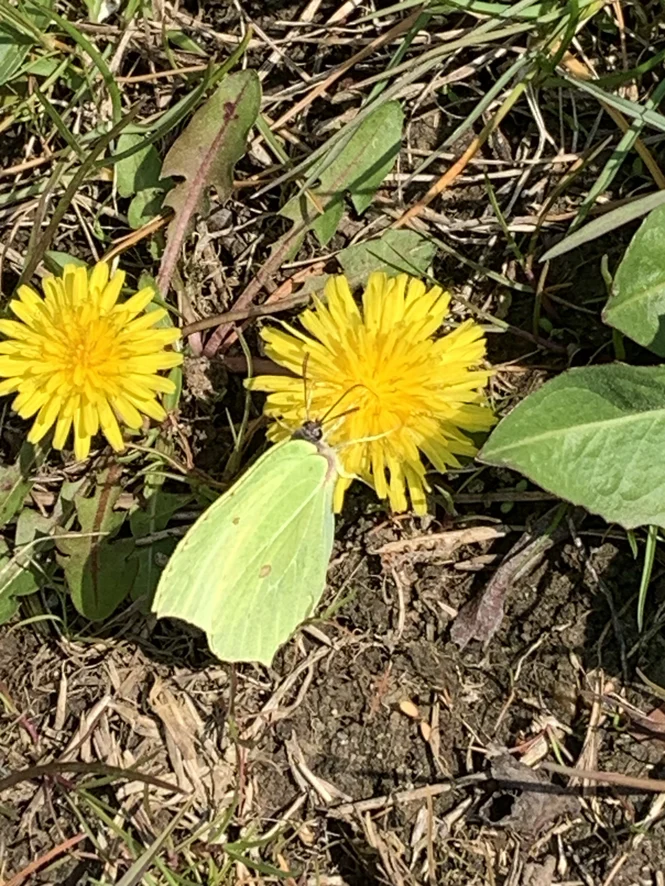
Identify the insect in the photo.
Gonepteryx rhamni
